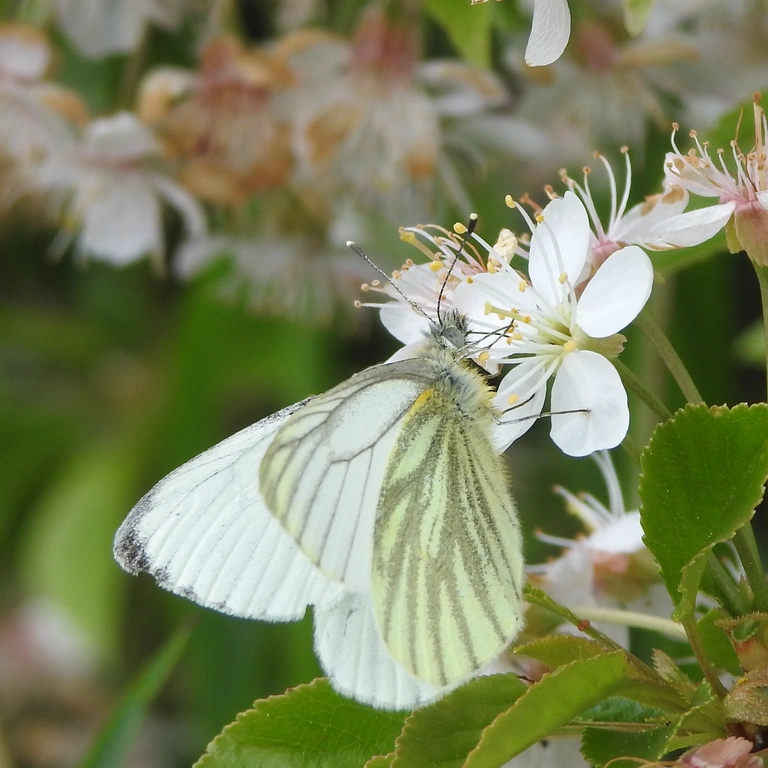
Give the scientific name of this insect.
Pieris napi
